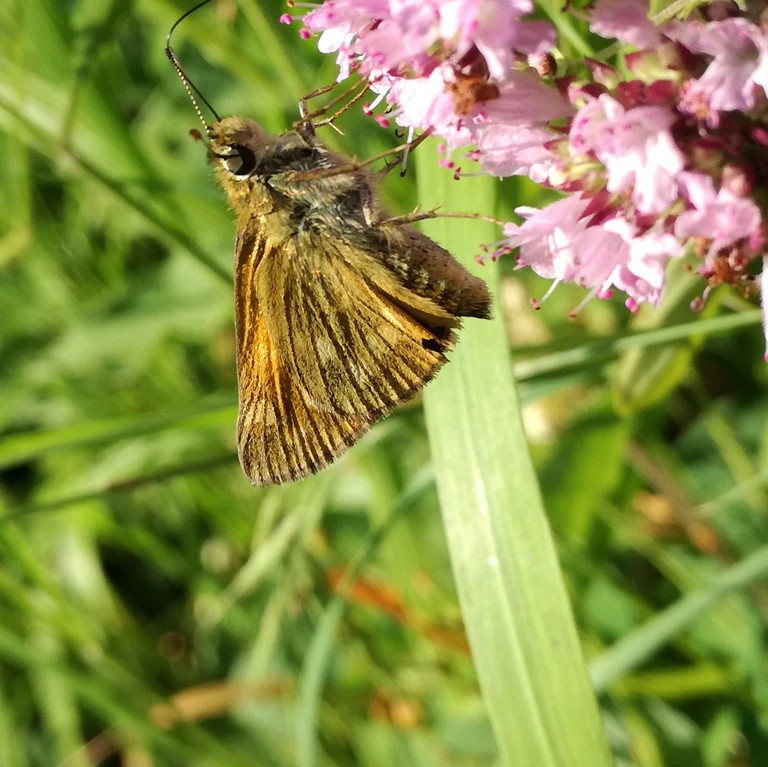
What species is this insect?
Ochlodes sylvanus (also Ochlodes venata)
